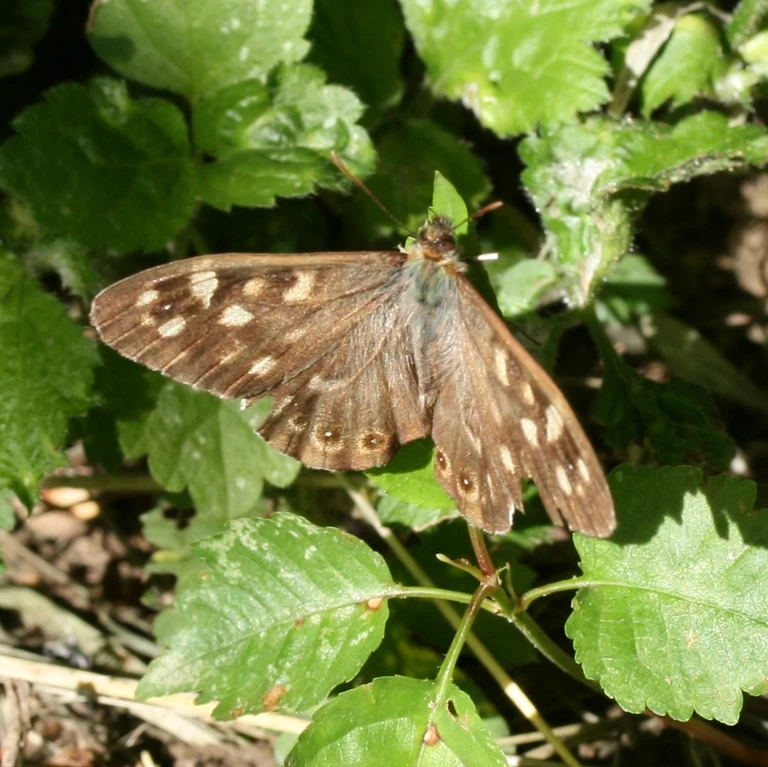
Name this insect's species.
Pararge aegeria
